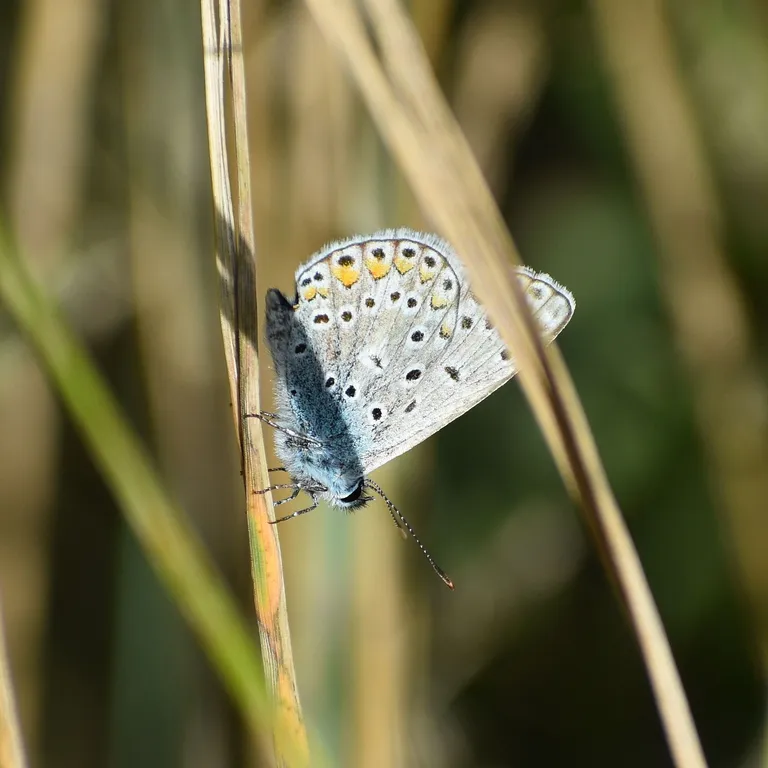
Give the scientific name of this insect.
Polyommatus icarus
